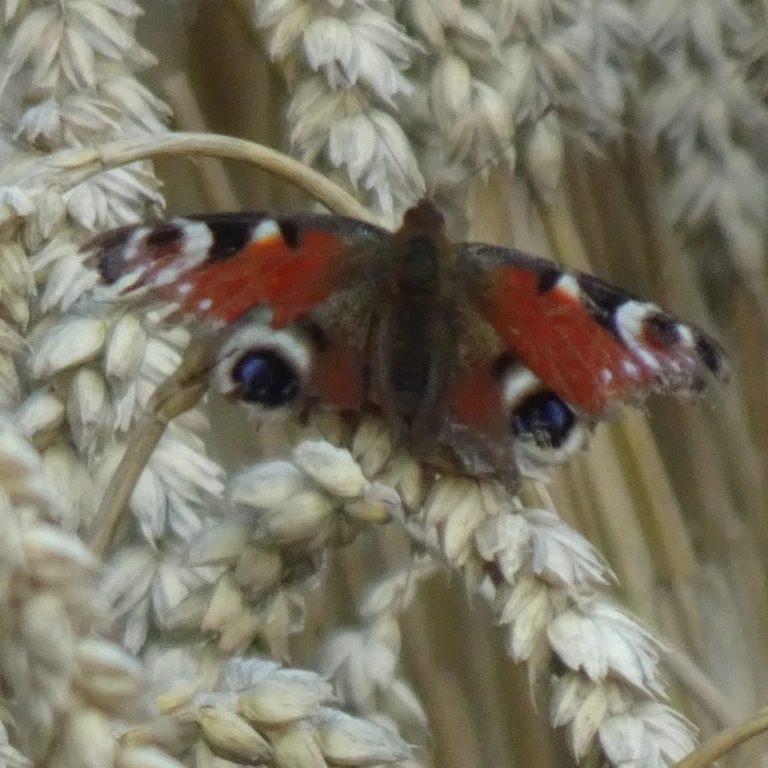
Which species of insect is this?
Aglais io
